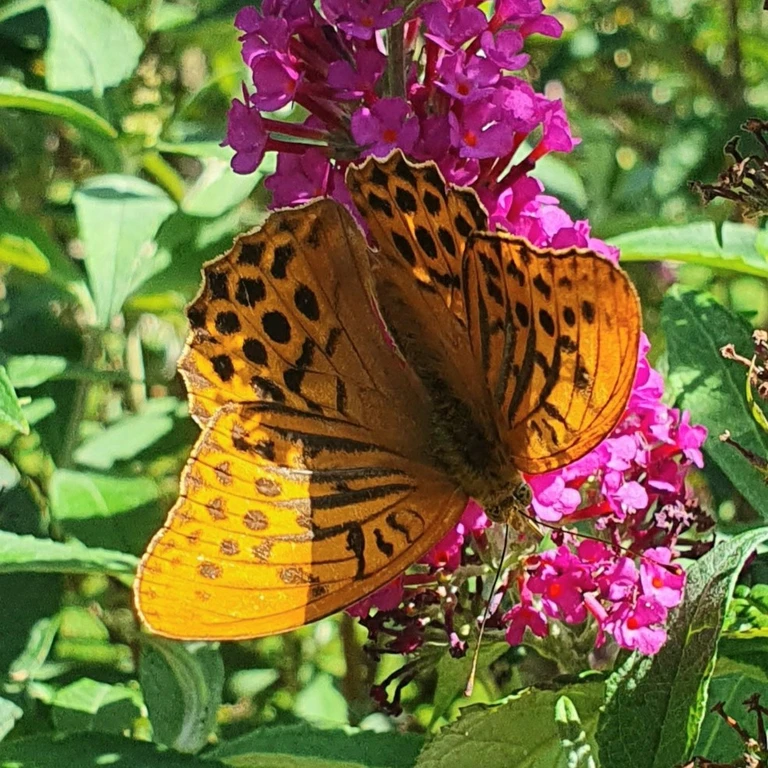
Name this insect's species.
Argynnis paphia
